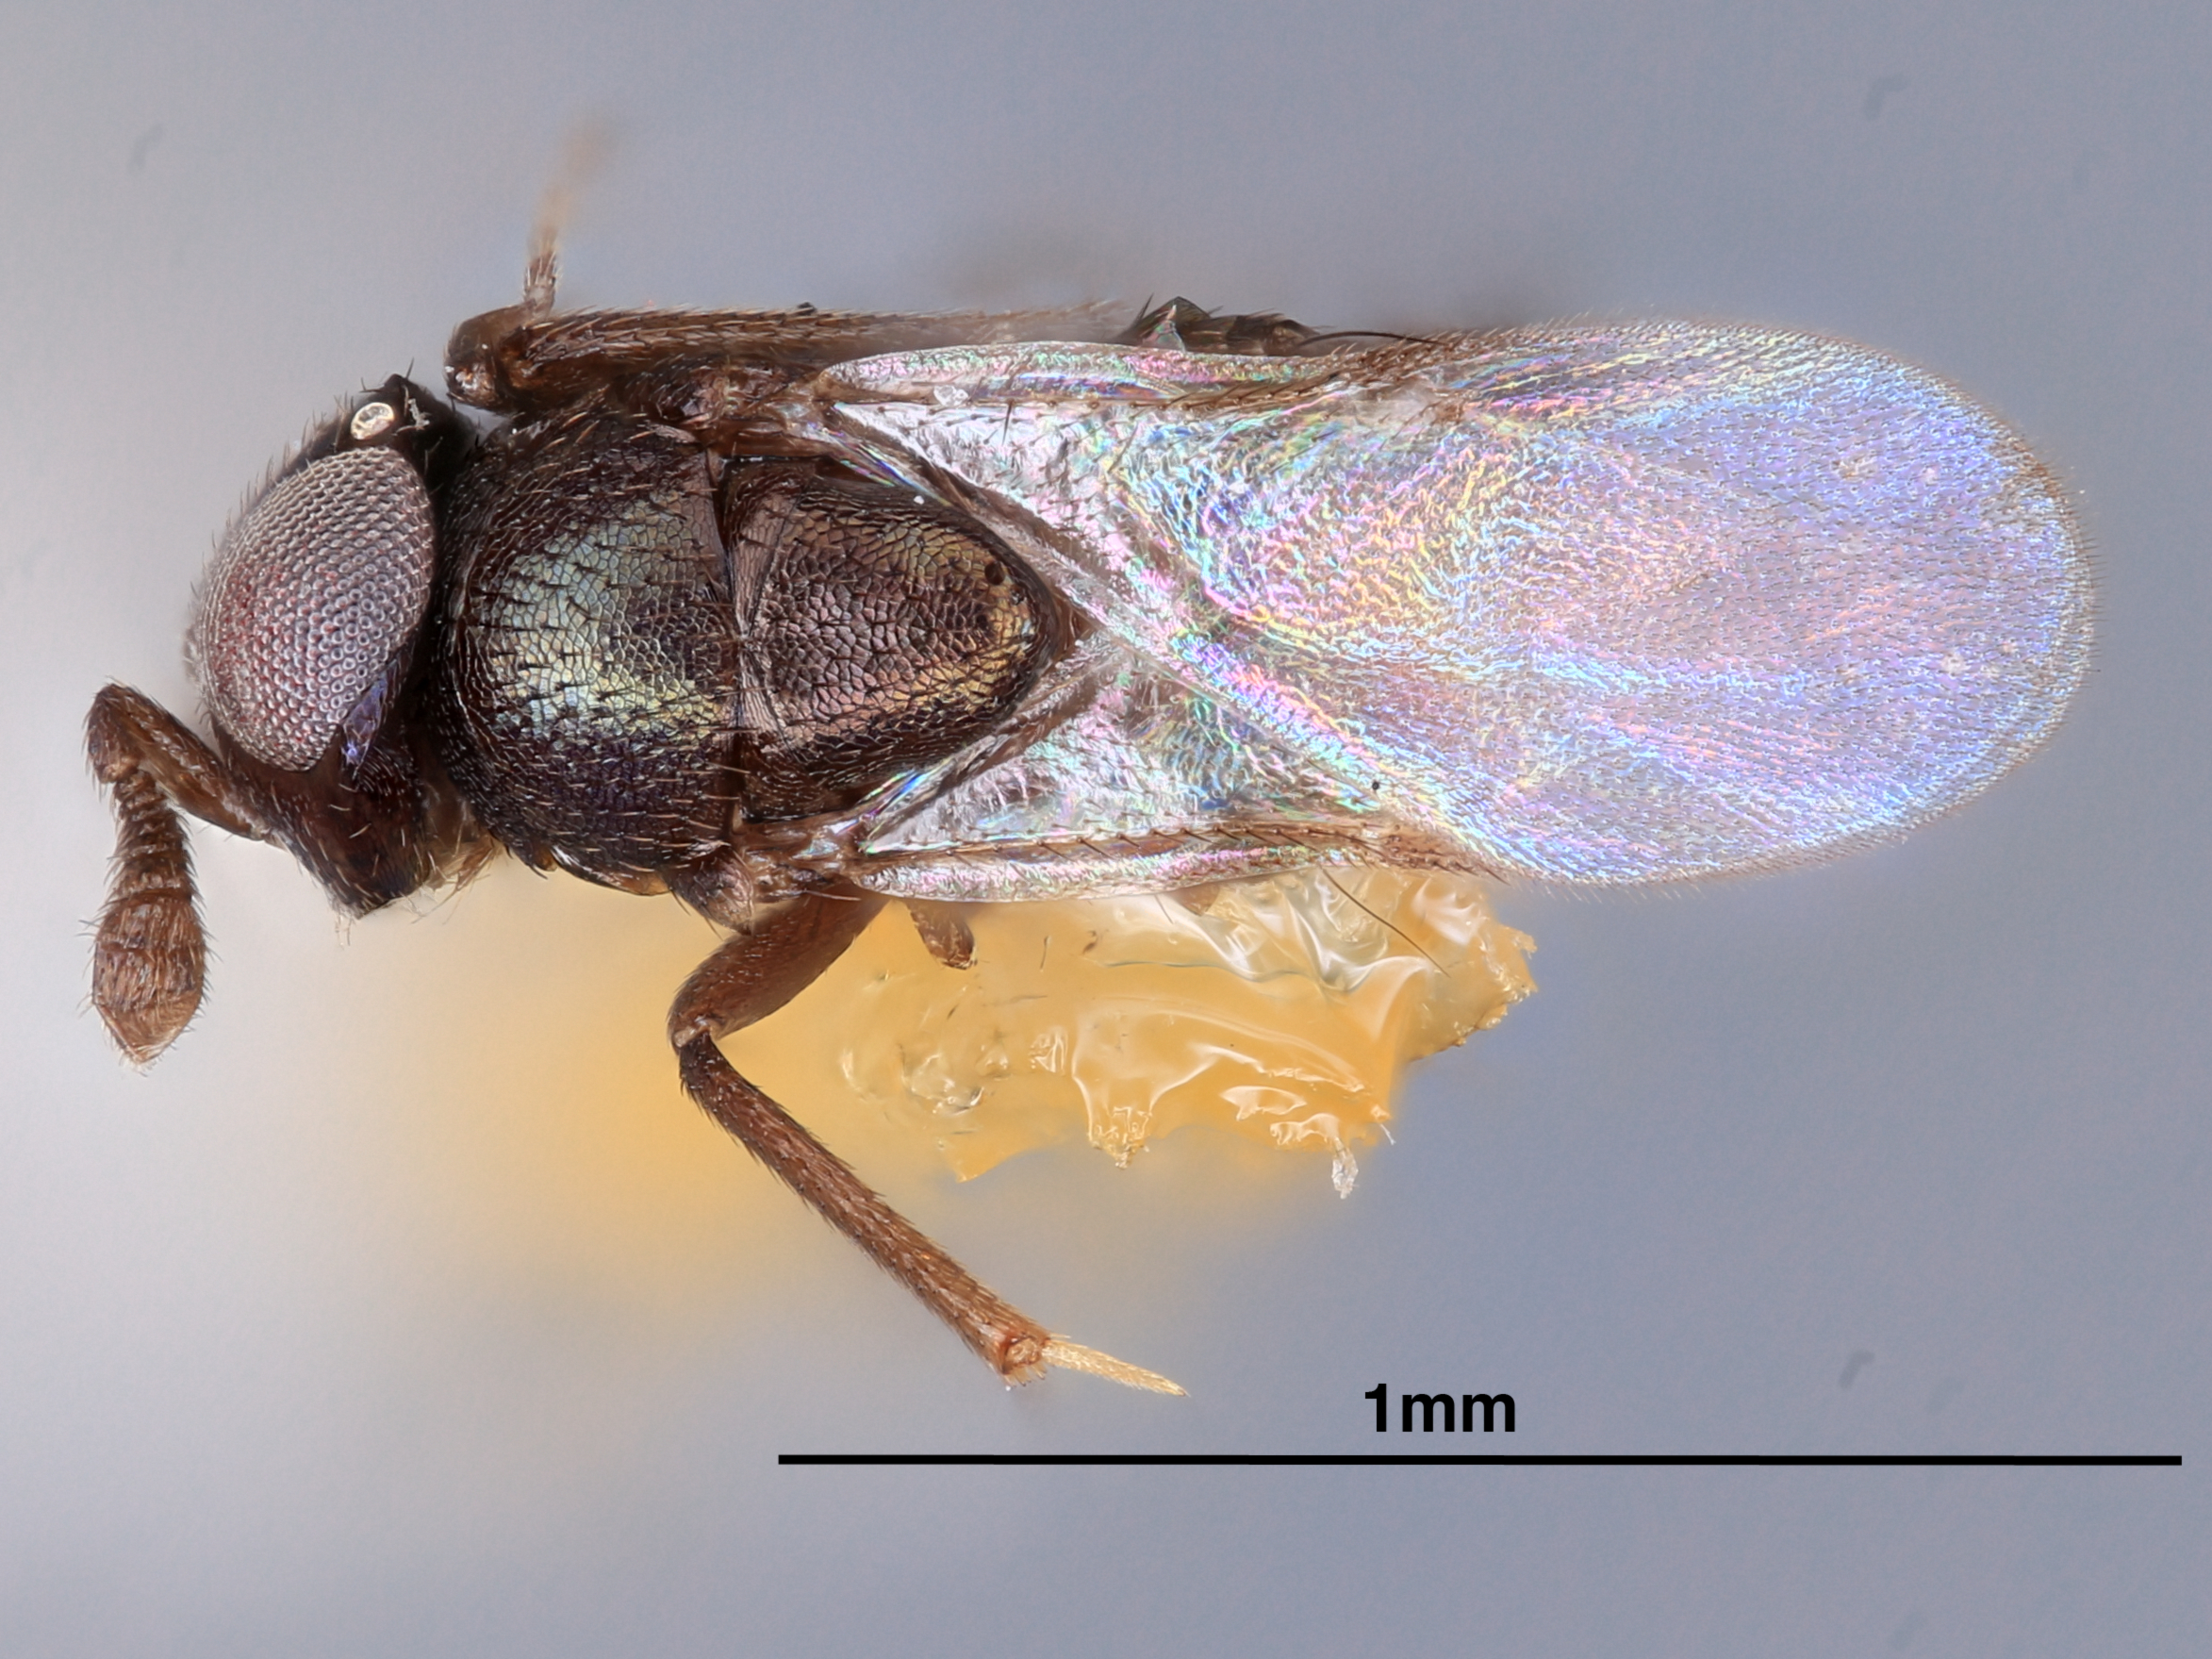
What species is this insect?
Coelopencyrtus hylaei
